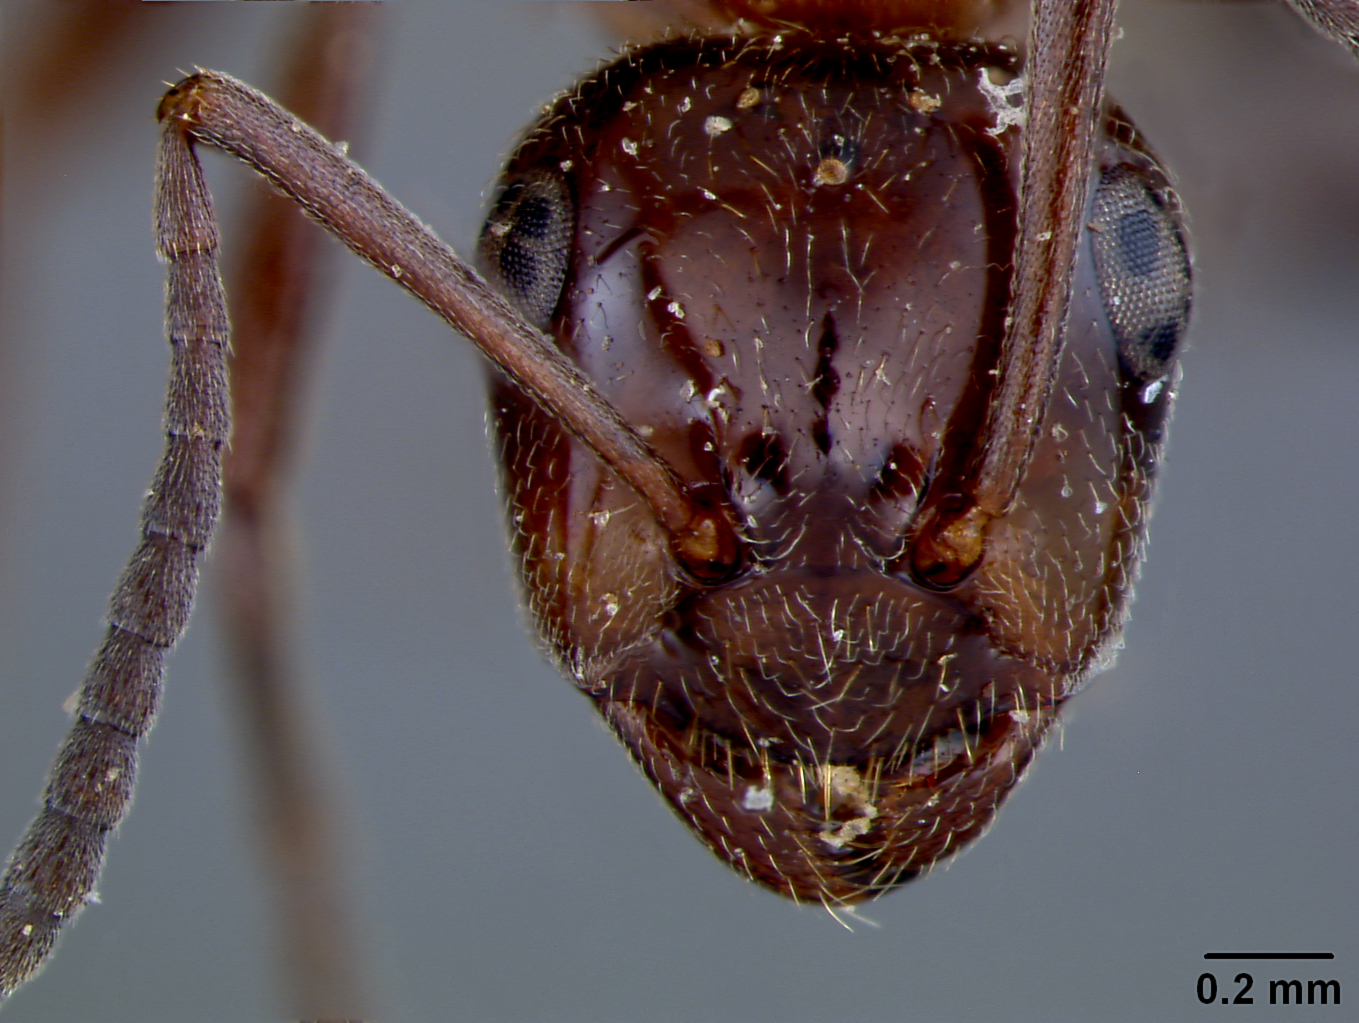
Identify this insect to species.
Formica reflexa
